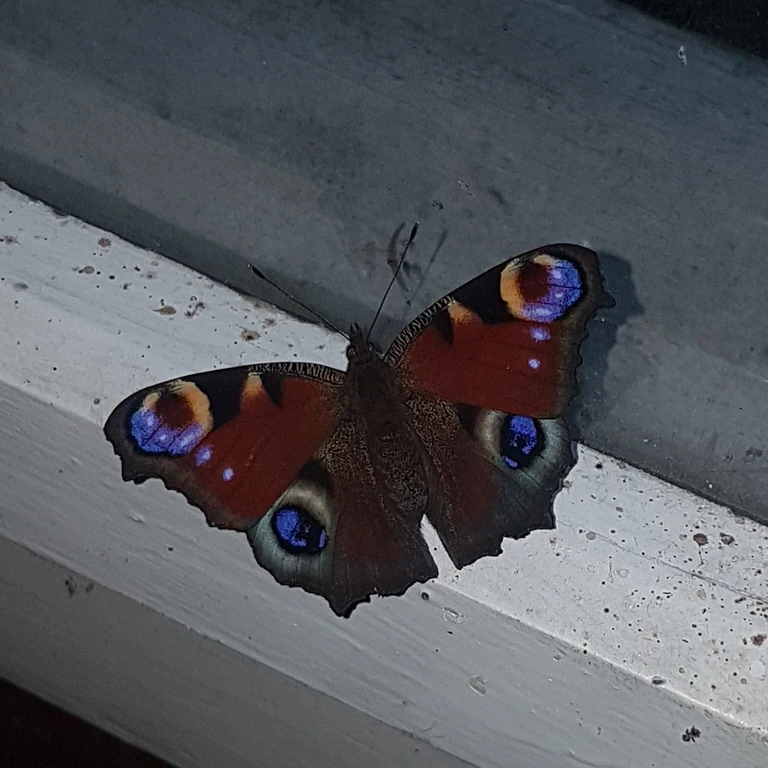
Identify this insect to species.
Aglais io
